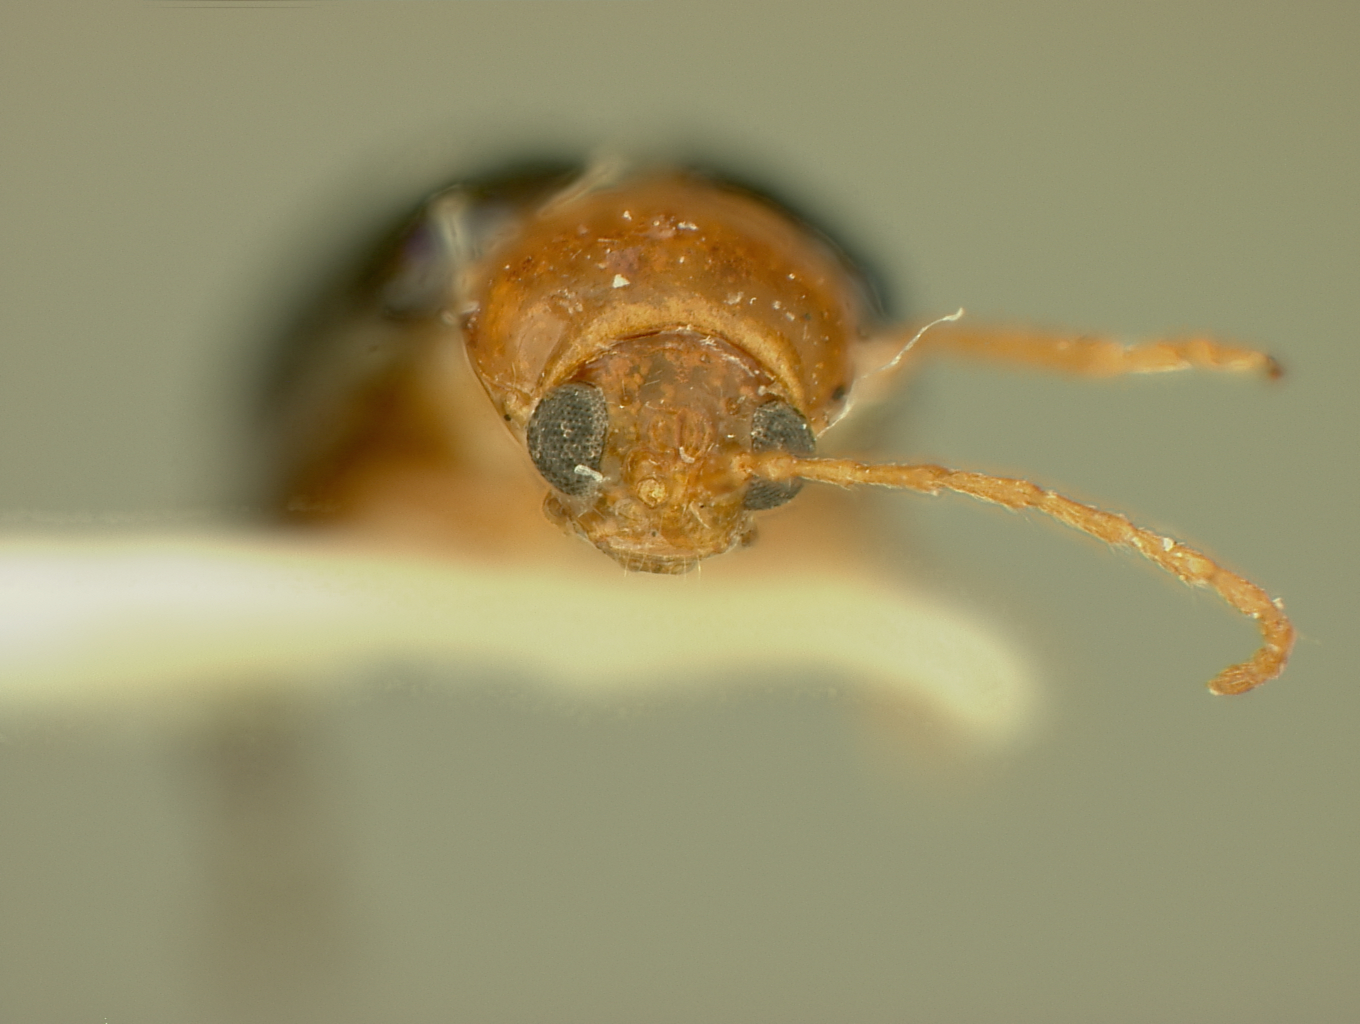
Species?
Homoschema leucurum
